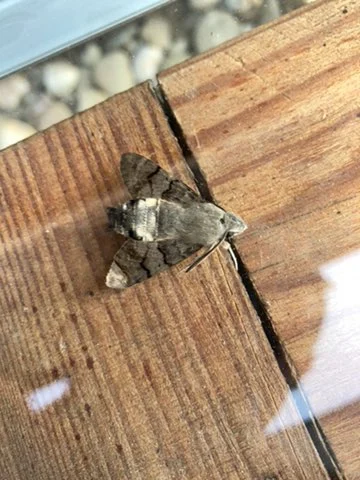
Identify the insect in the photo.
Macroglossum stellatarum
